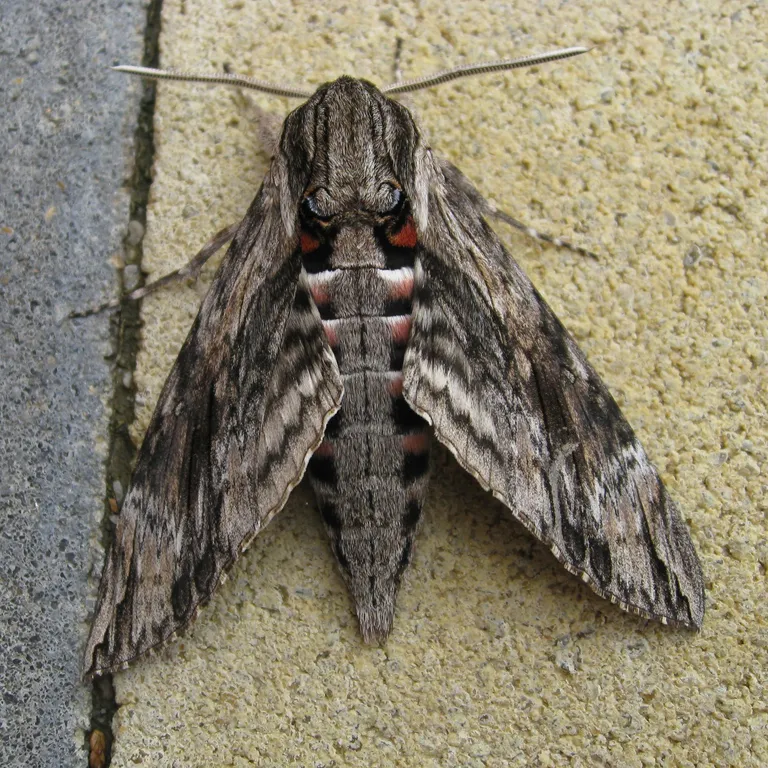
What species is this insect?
Agrius convolvuli
